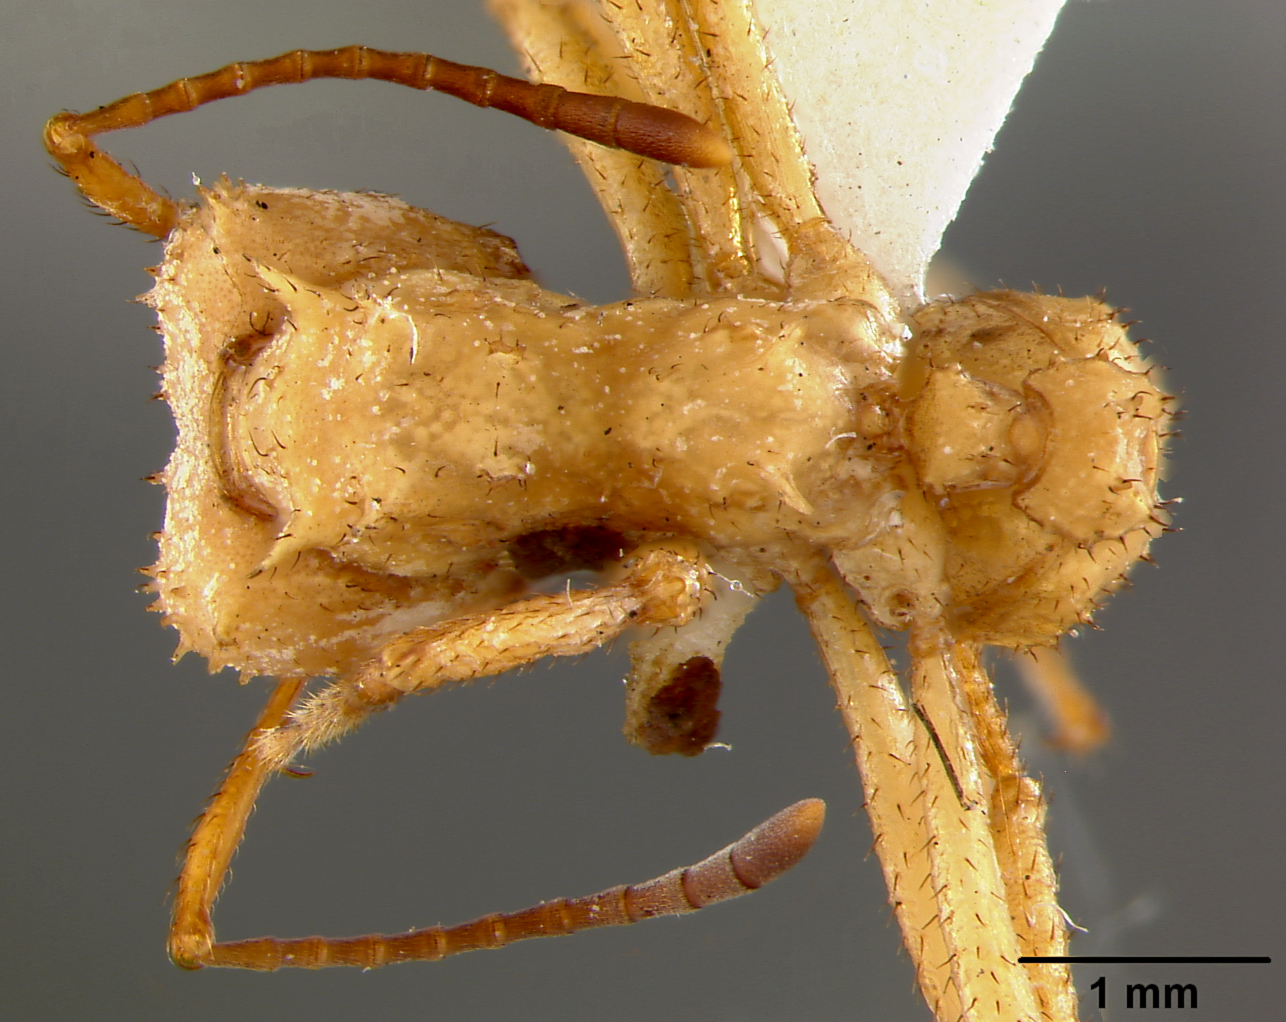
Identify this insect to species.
Acromyrmex octospinosa
